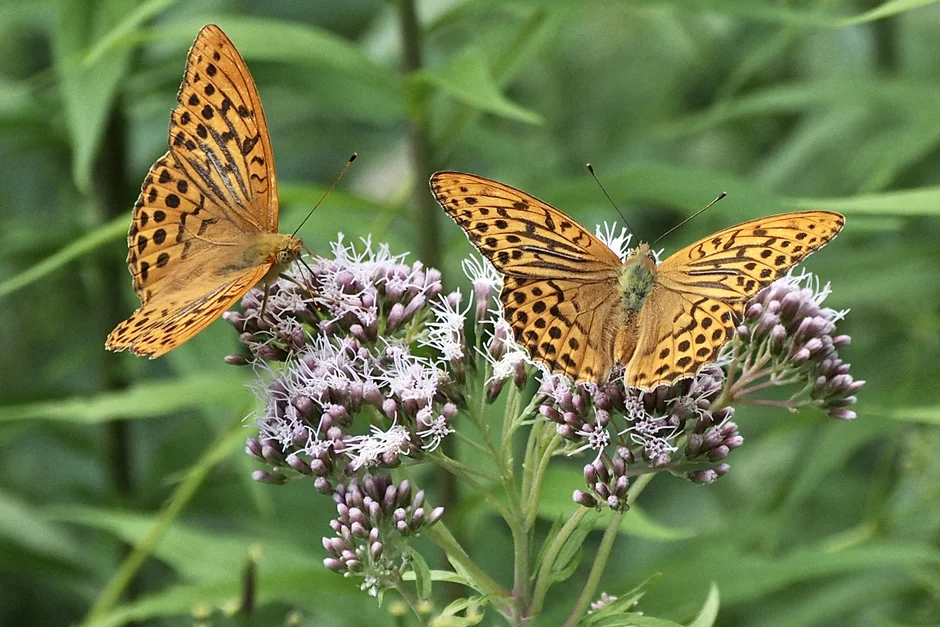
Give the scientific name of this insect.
Argynnis paphia
